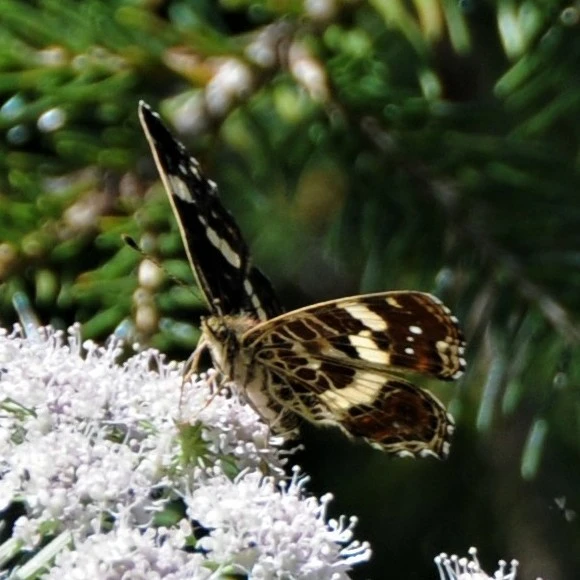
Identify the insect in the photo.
Araschnia levana
